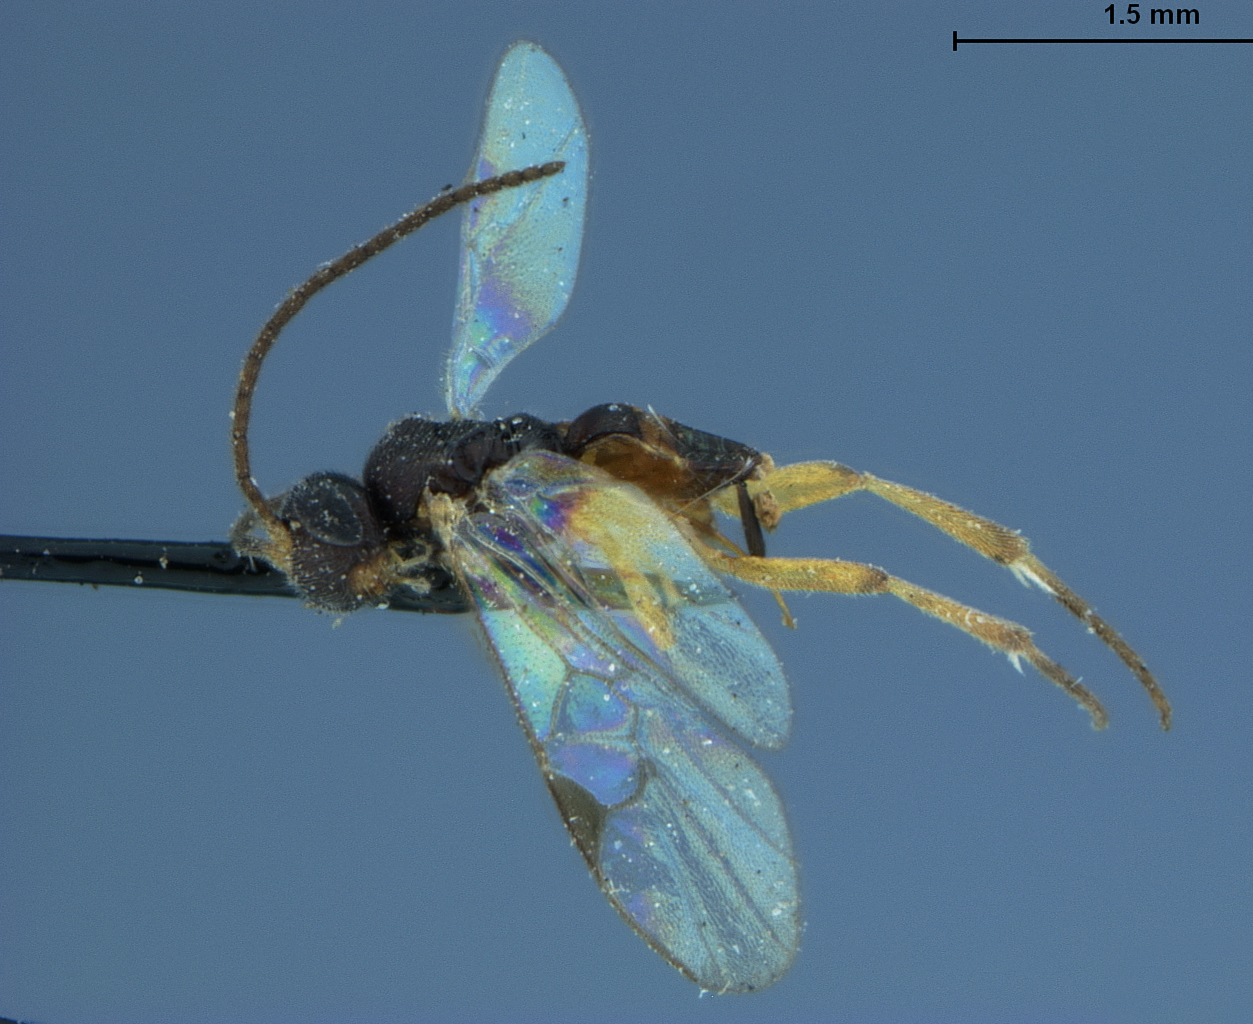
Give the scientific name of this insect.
Protapanteles recurvariae
